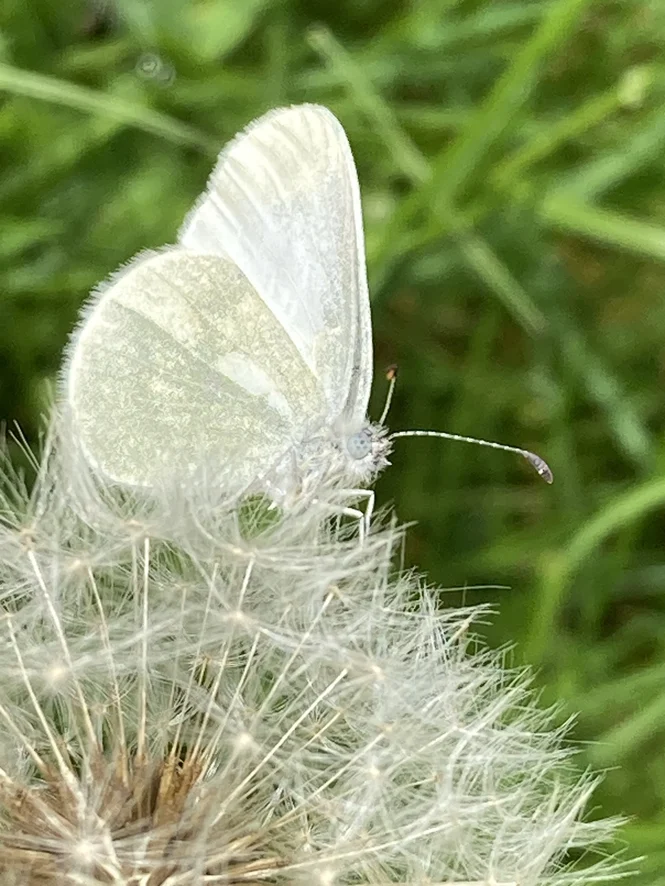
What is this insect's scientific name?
Leptidea sinapis/juvernica
